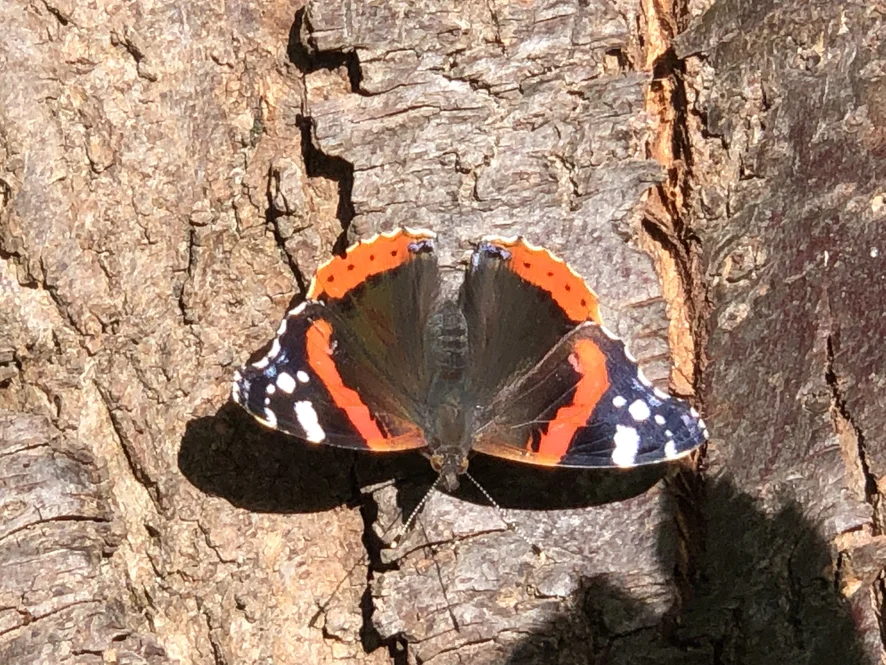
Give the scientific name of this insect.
Vanessa atalanta
